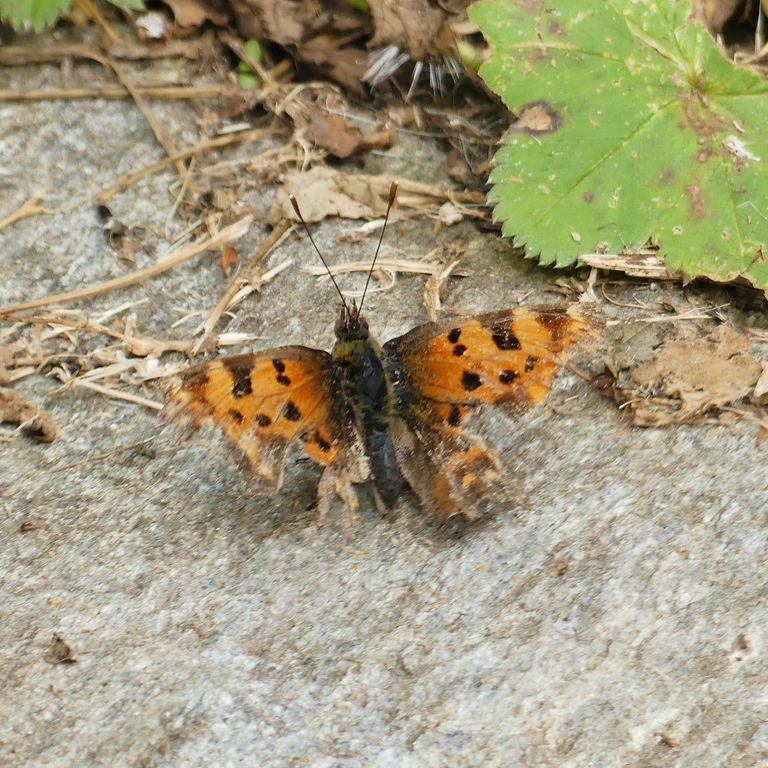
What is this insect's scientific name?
Polygonia c-album
